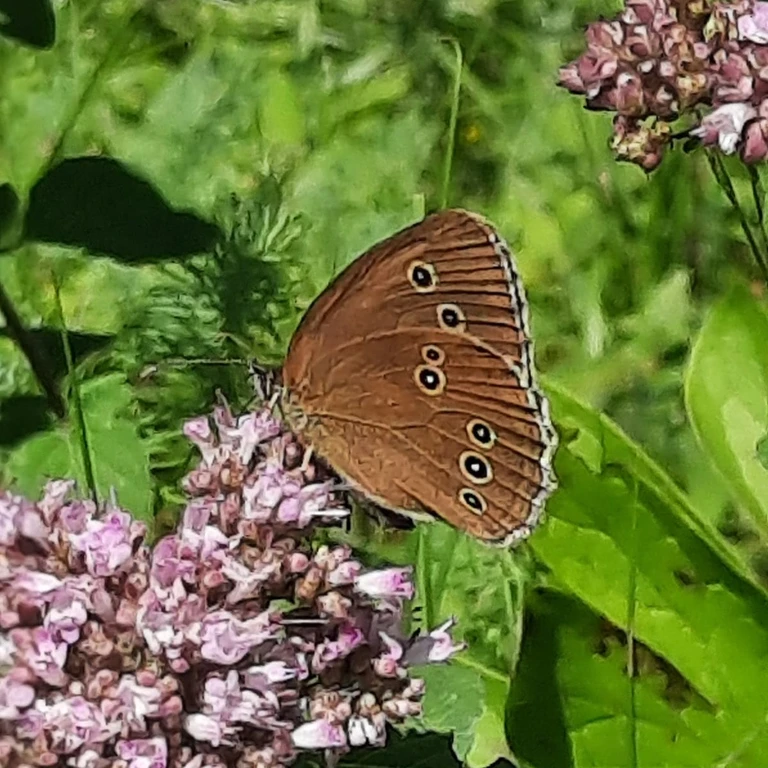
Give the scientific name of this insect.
Aphantopus hyperantus
